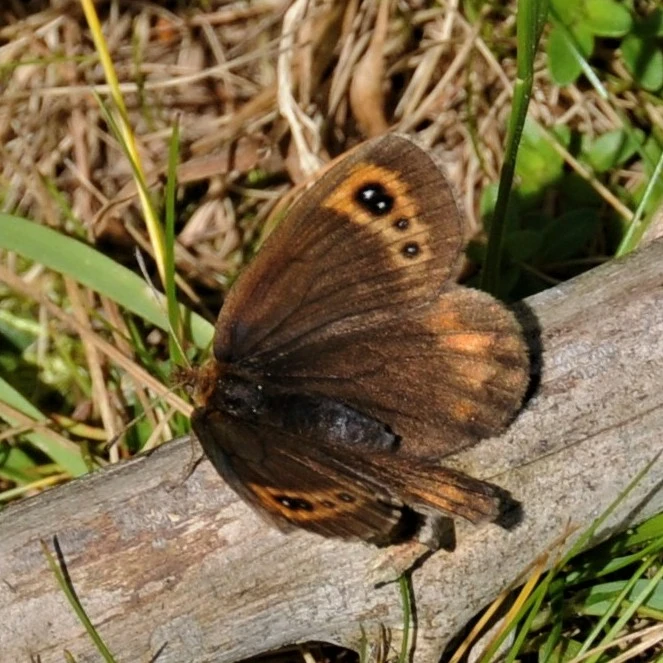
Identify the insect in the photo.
Erebia pronoe
